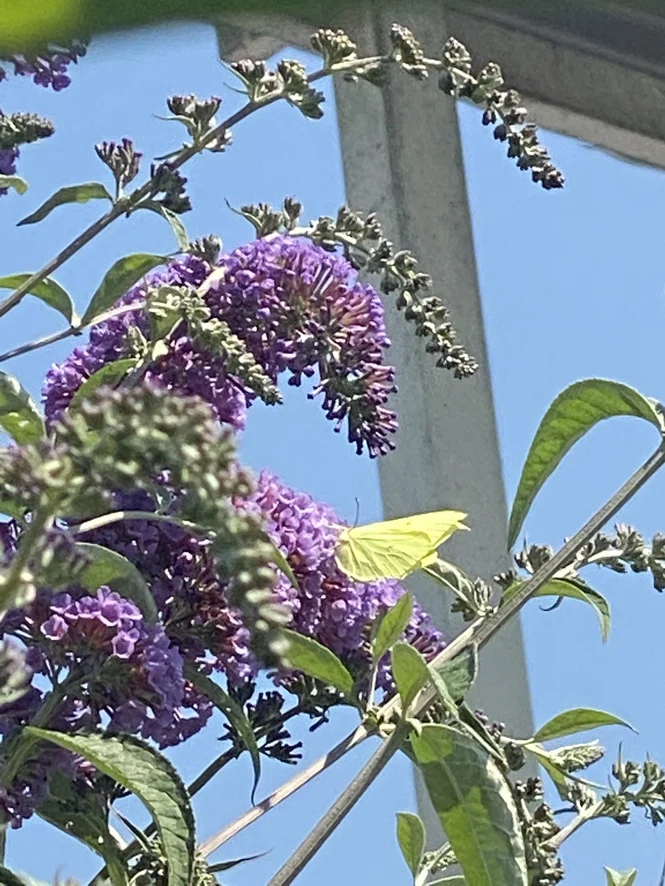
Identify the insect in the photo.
Gonepteryx rhamni
